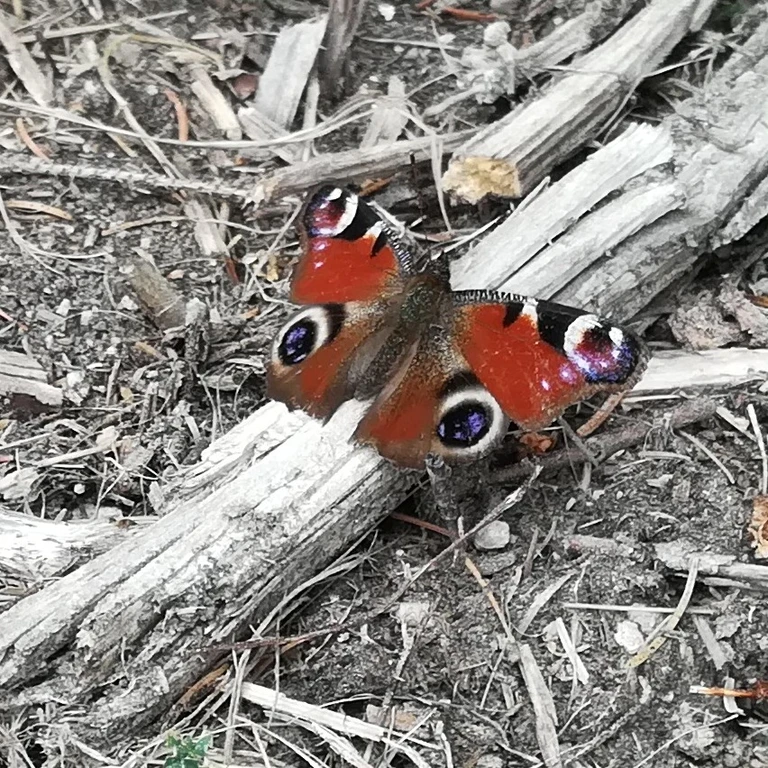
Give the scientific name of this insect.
Aglais io
